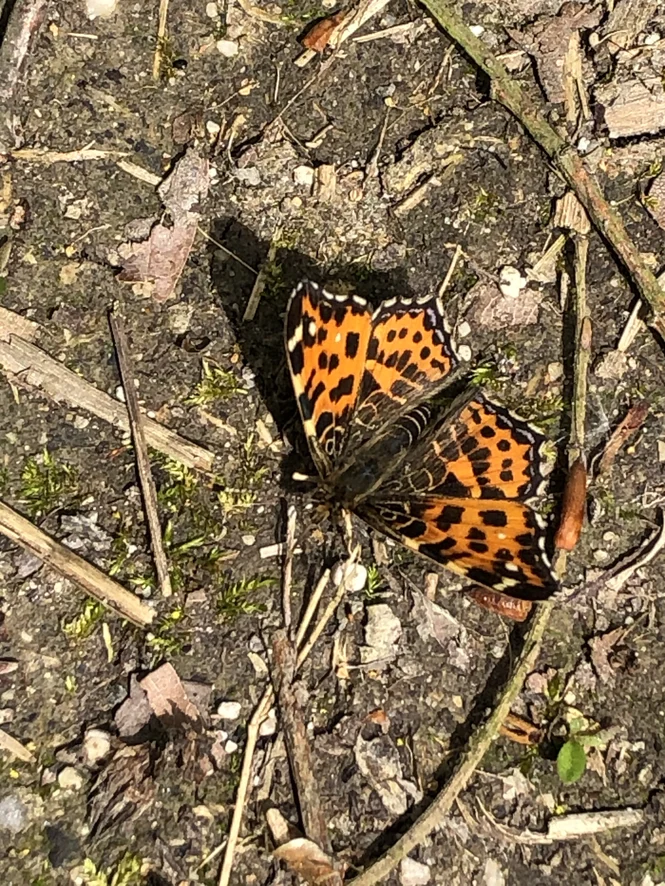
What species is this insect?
Araschnia levana
